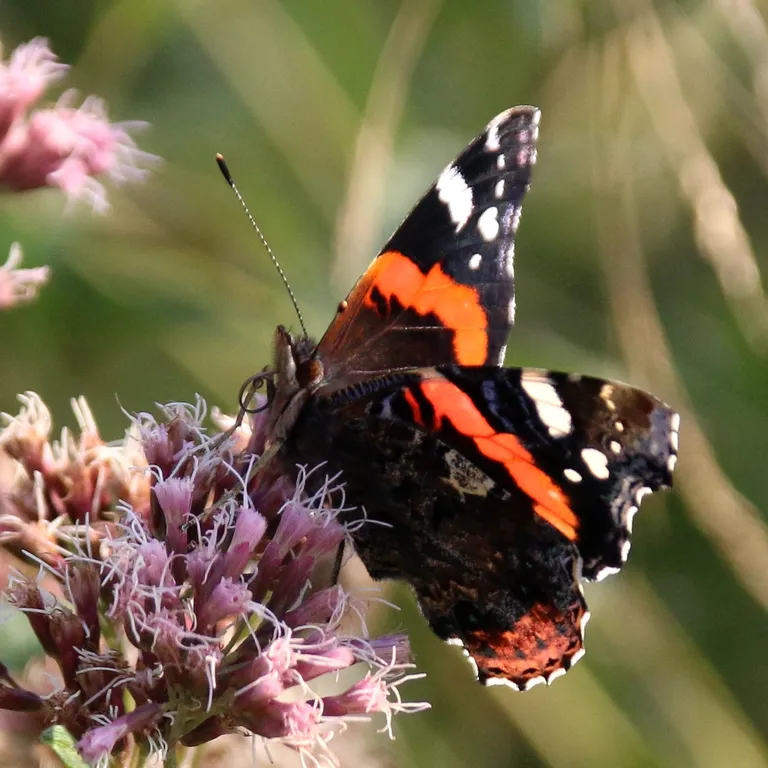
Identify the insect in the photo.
Vanessa atalanta
